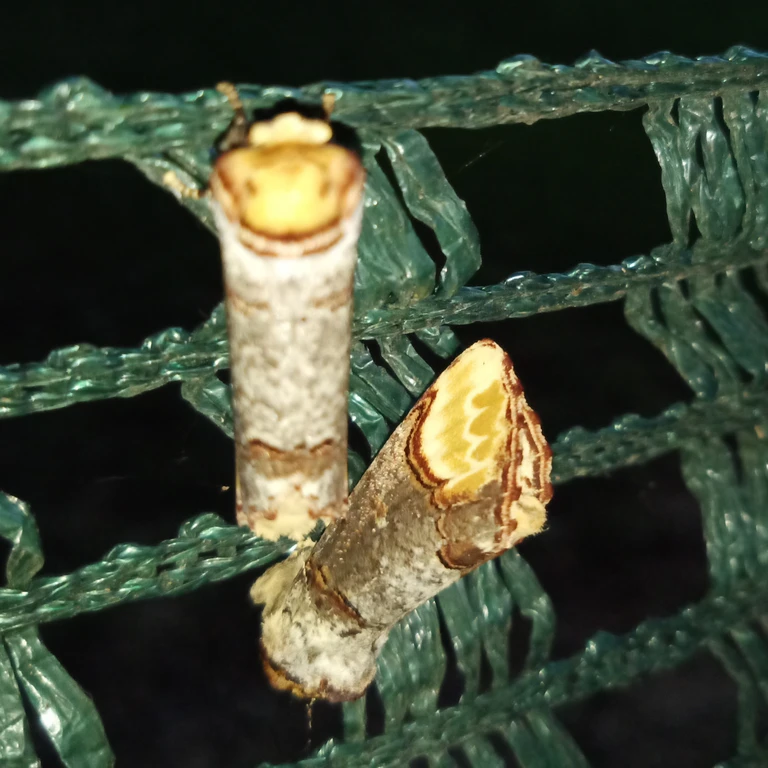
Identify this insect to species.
Phalera bucephala
